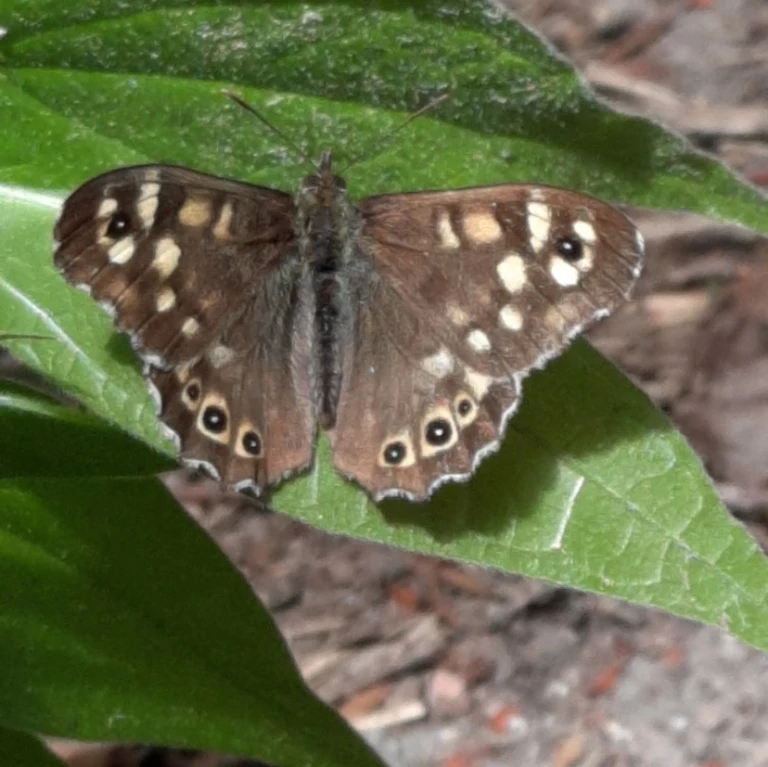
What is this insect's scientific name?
Pararge aegeria
